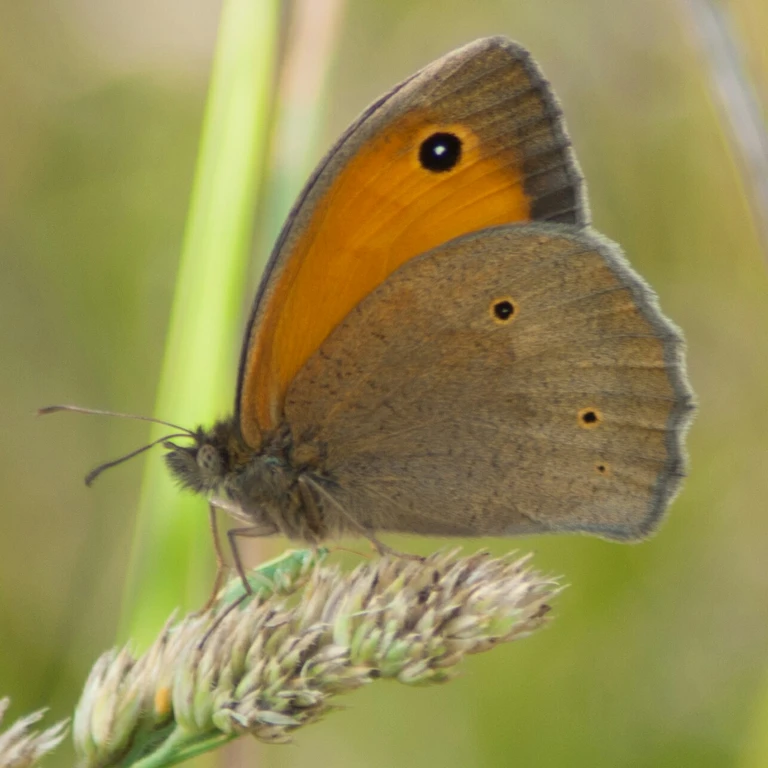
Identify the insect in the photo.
Maniola jurtina
